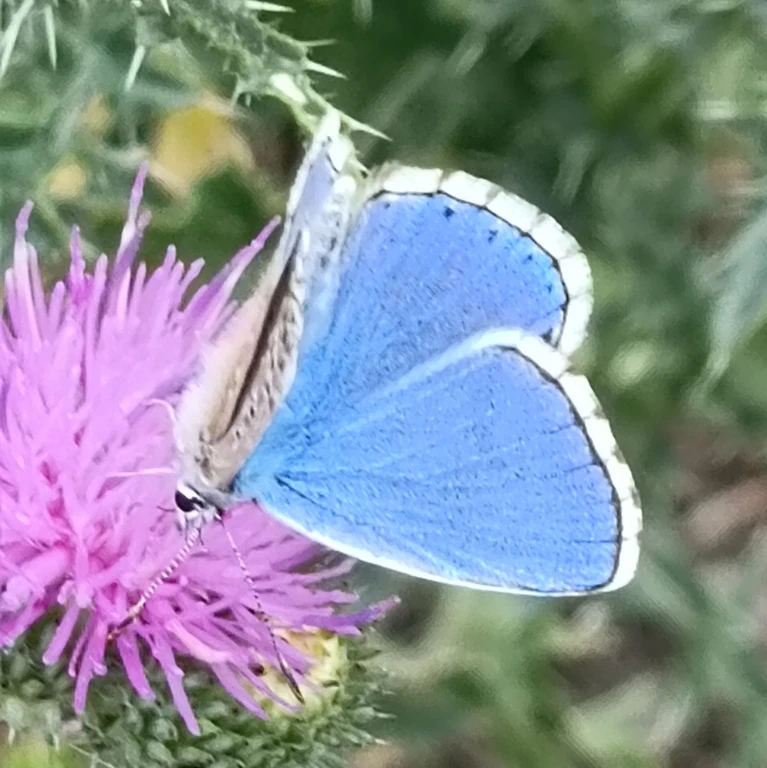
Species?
Lysandra bellargus
